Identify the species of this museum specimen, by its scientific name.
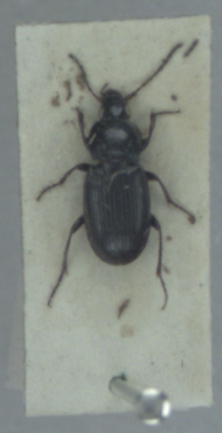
Pterostichus vernalis
